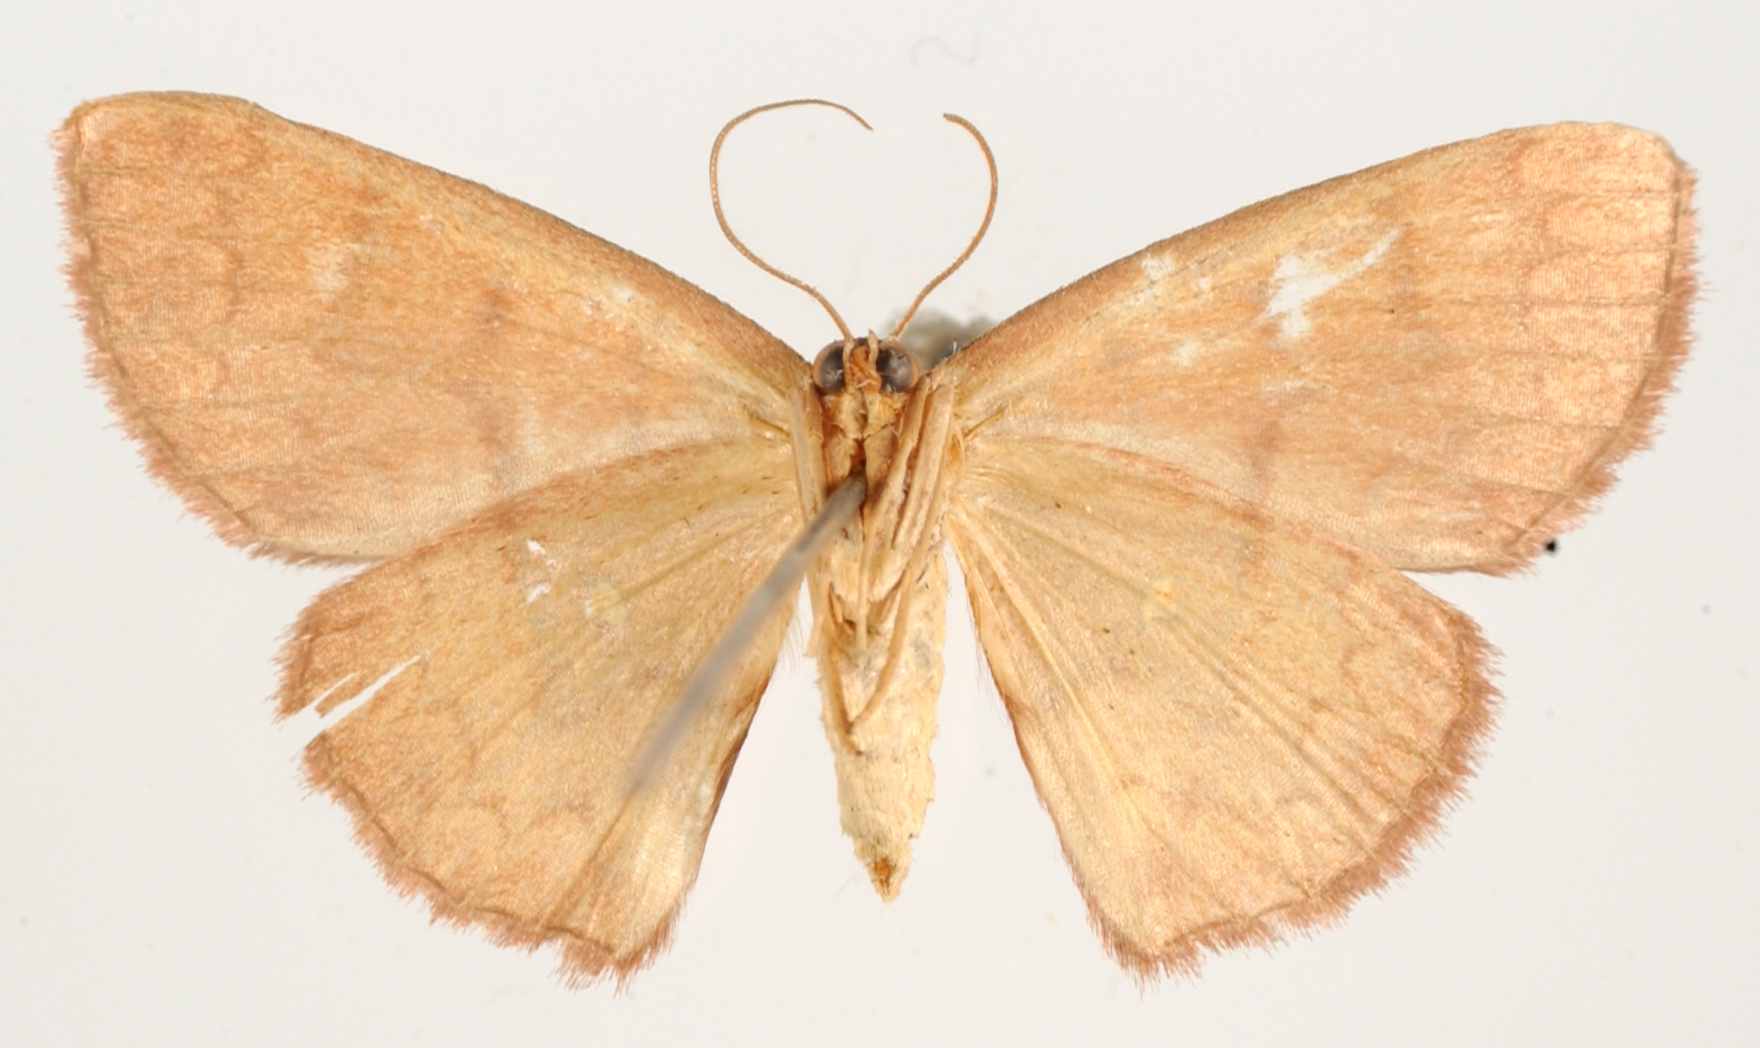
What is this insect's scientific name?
Anisodes tertullus
